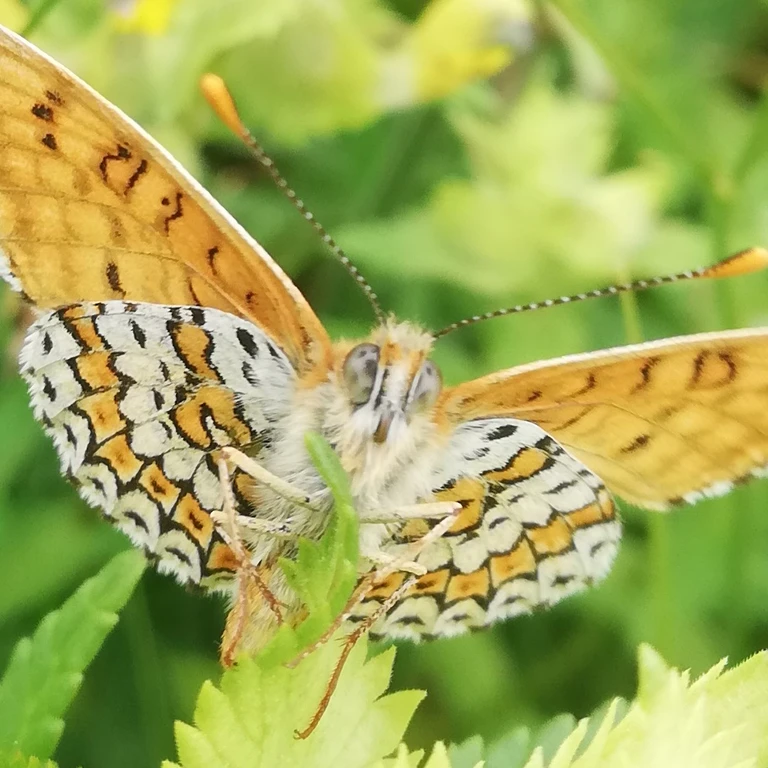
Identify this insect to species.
Melitaea cinxia
